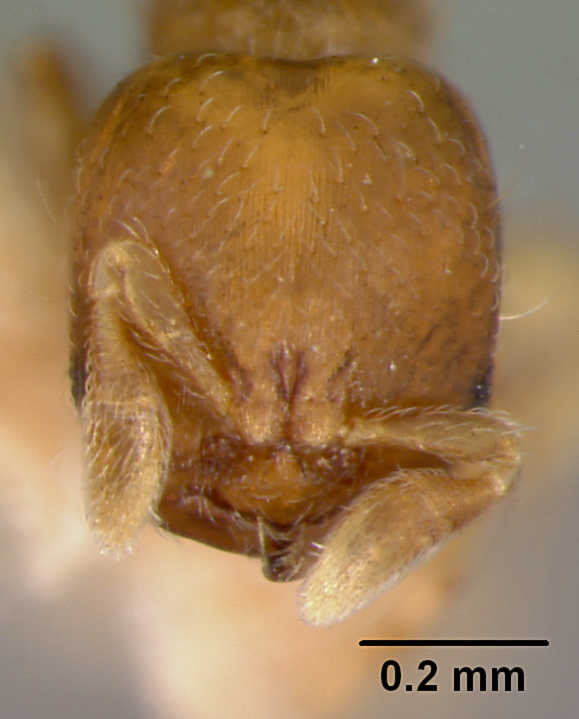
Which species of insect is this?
Rhopalomastix rothneyi
